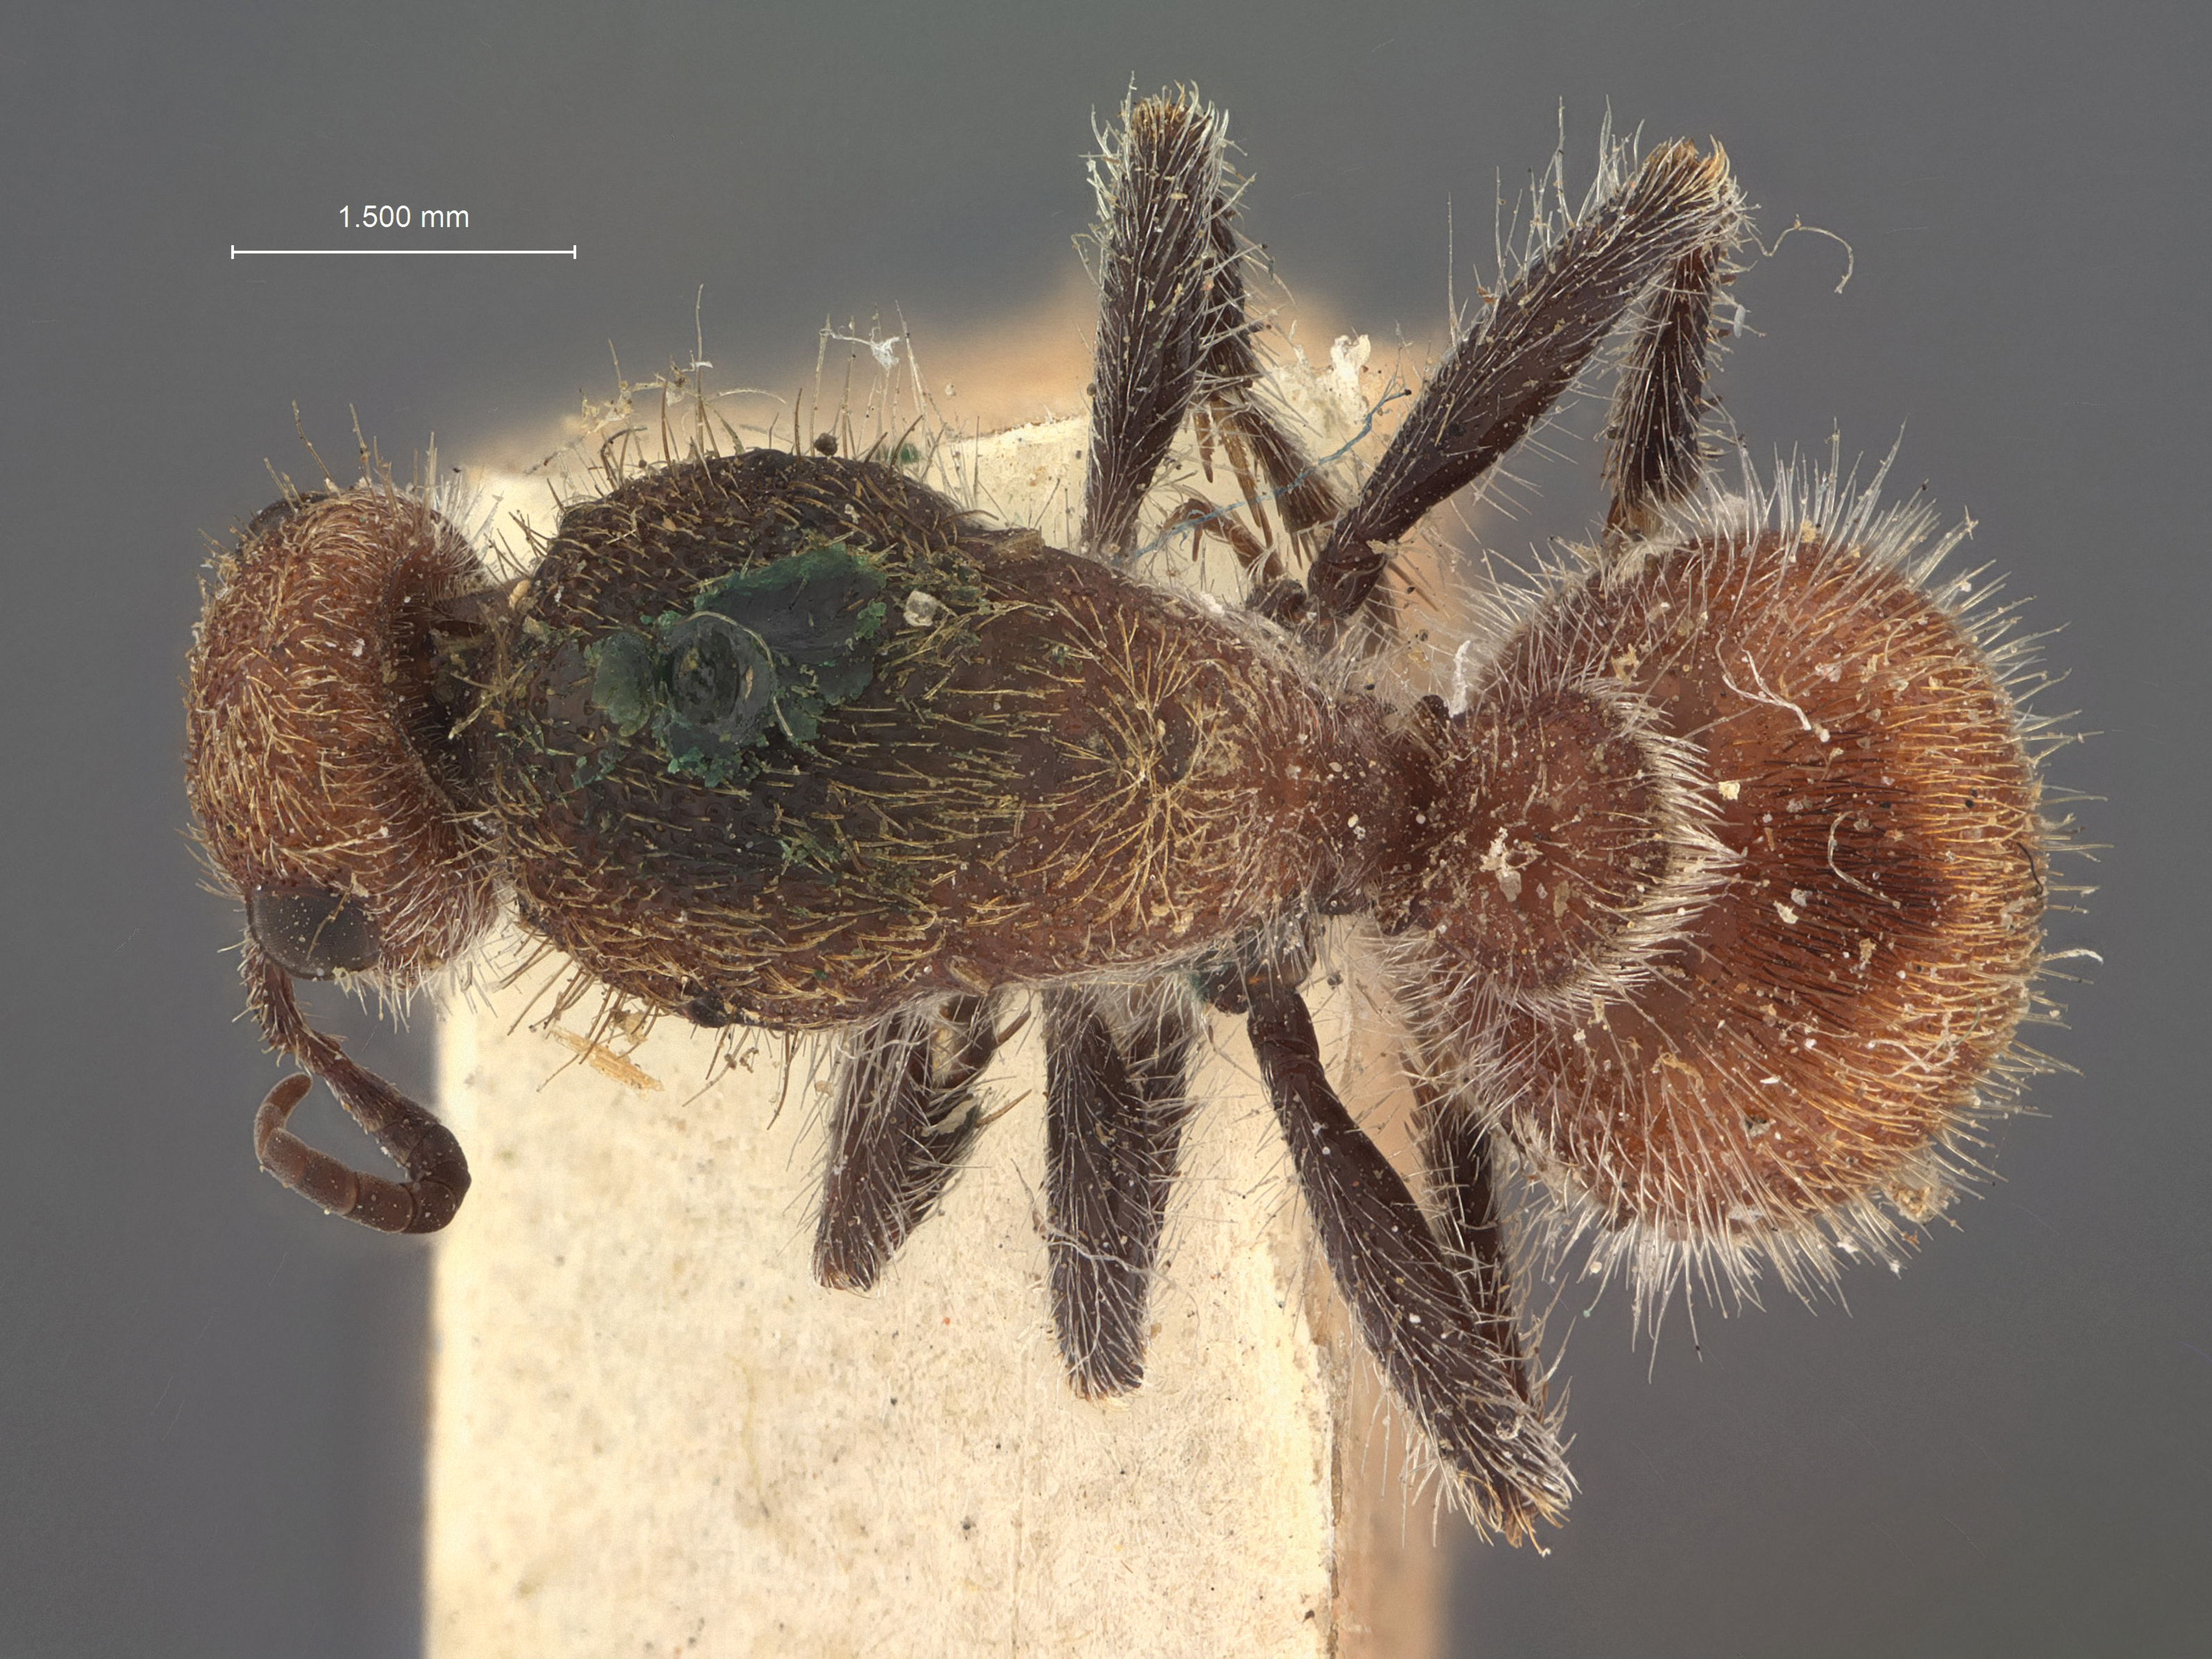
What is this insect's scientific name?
Dasymutilla bosquensis
